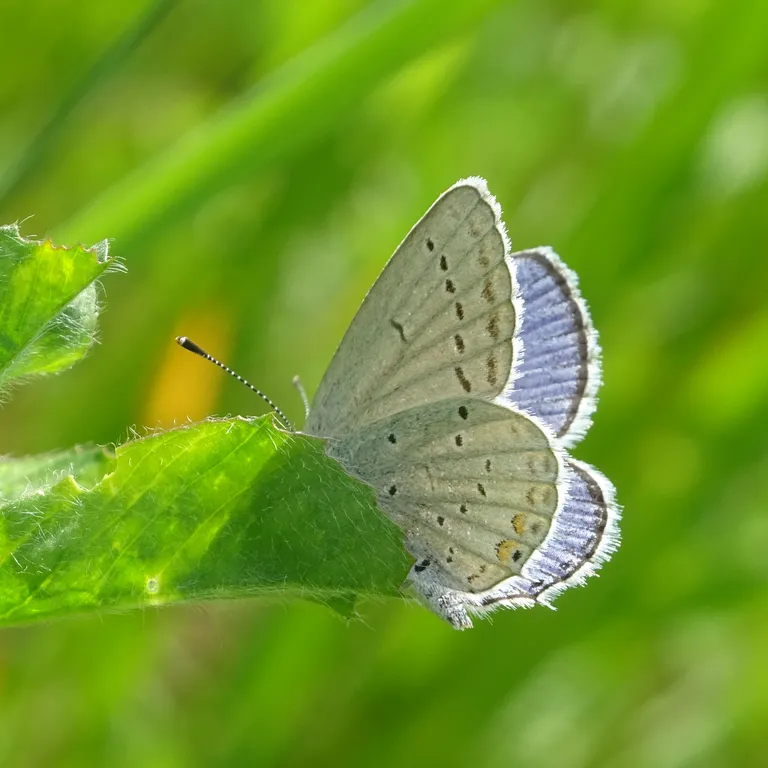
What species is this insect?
Cupido argiades (also Elkalyce argiades)
